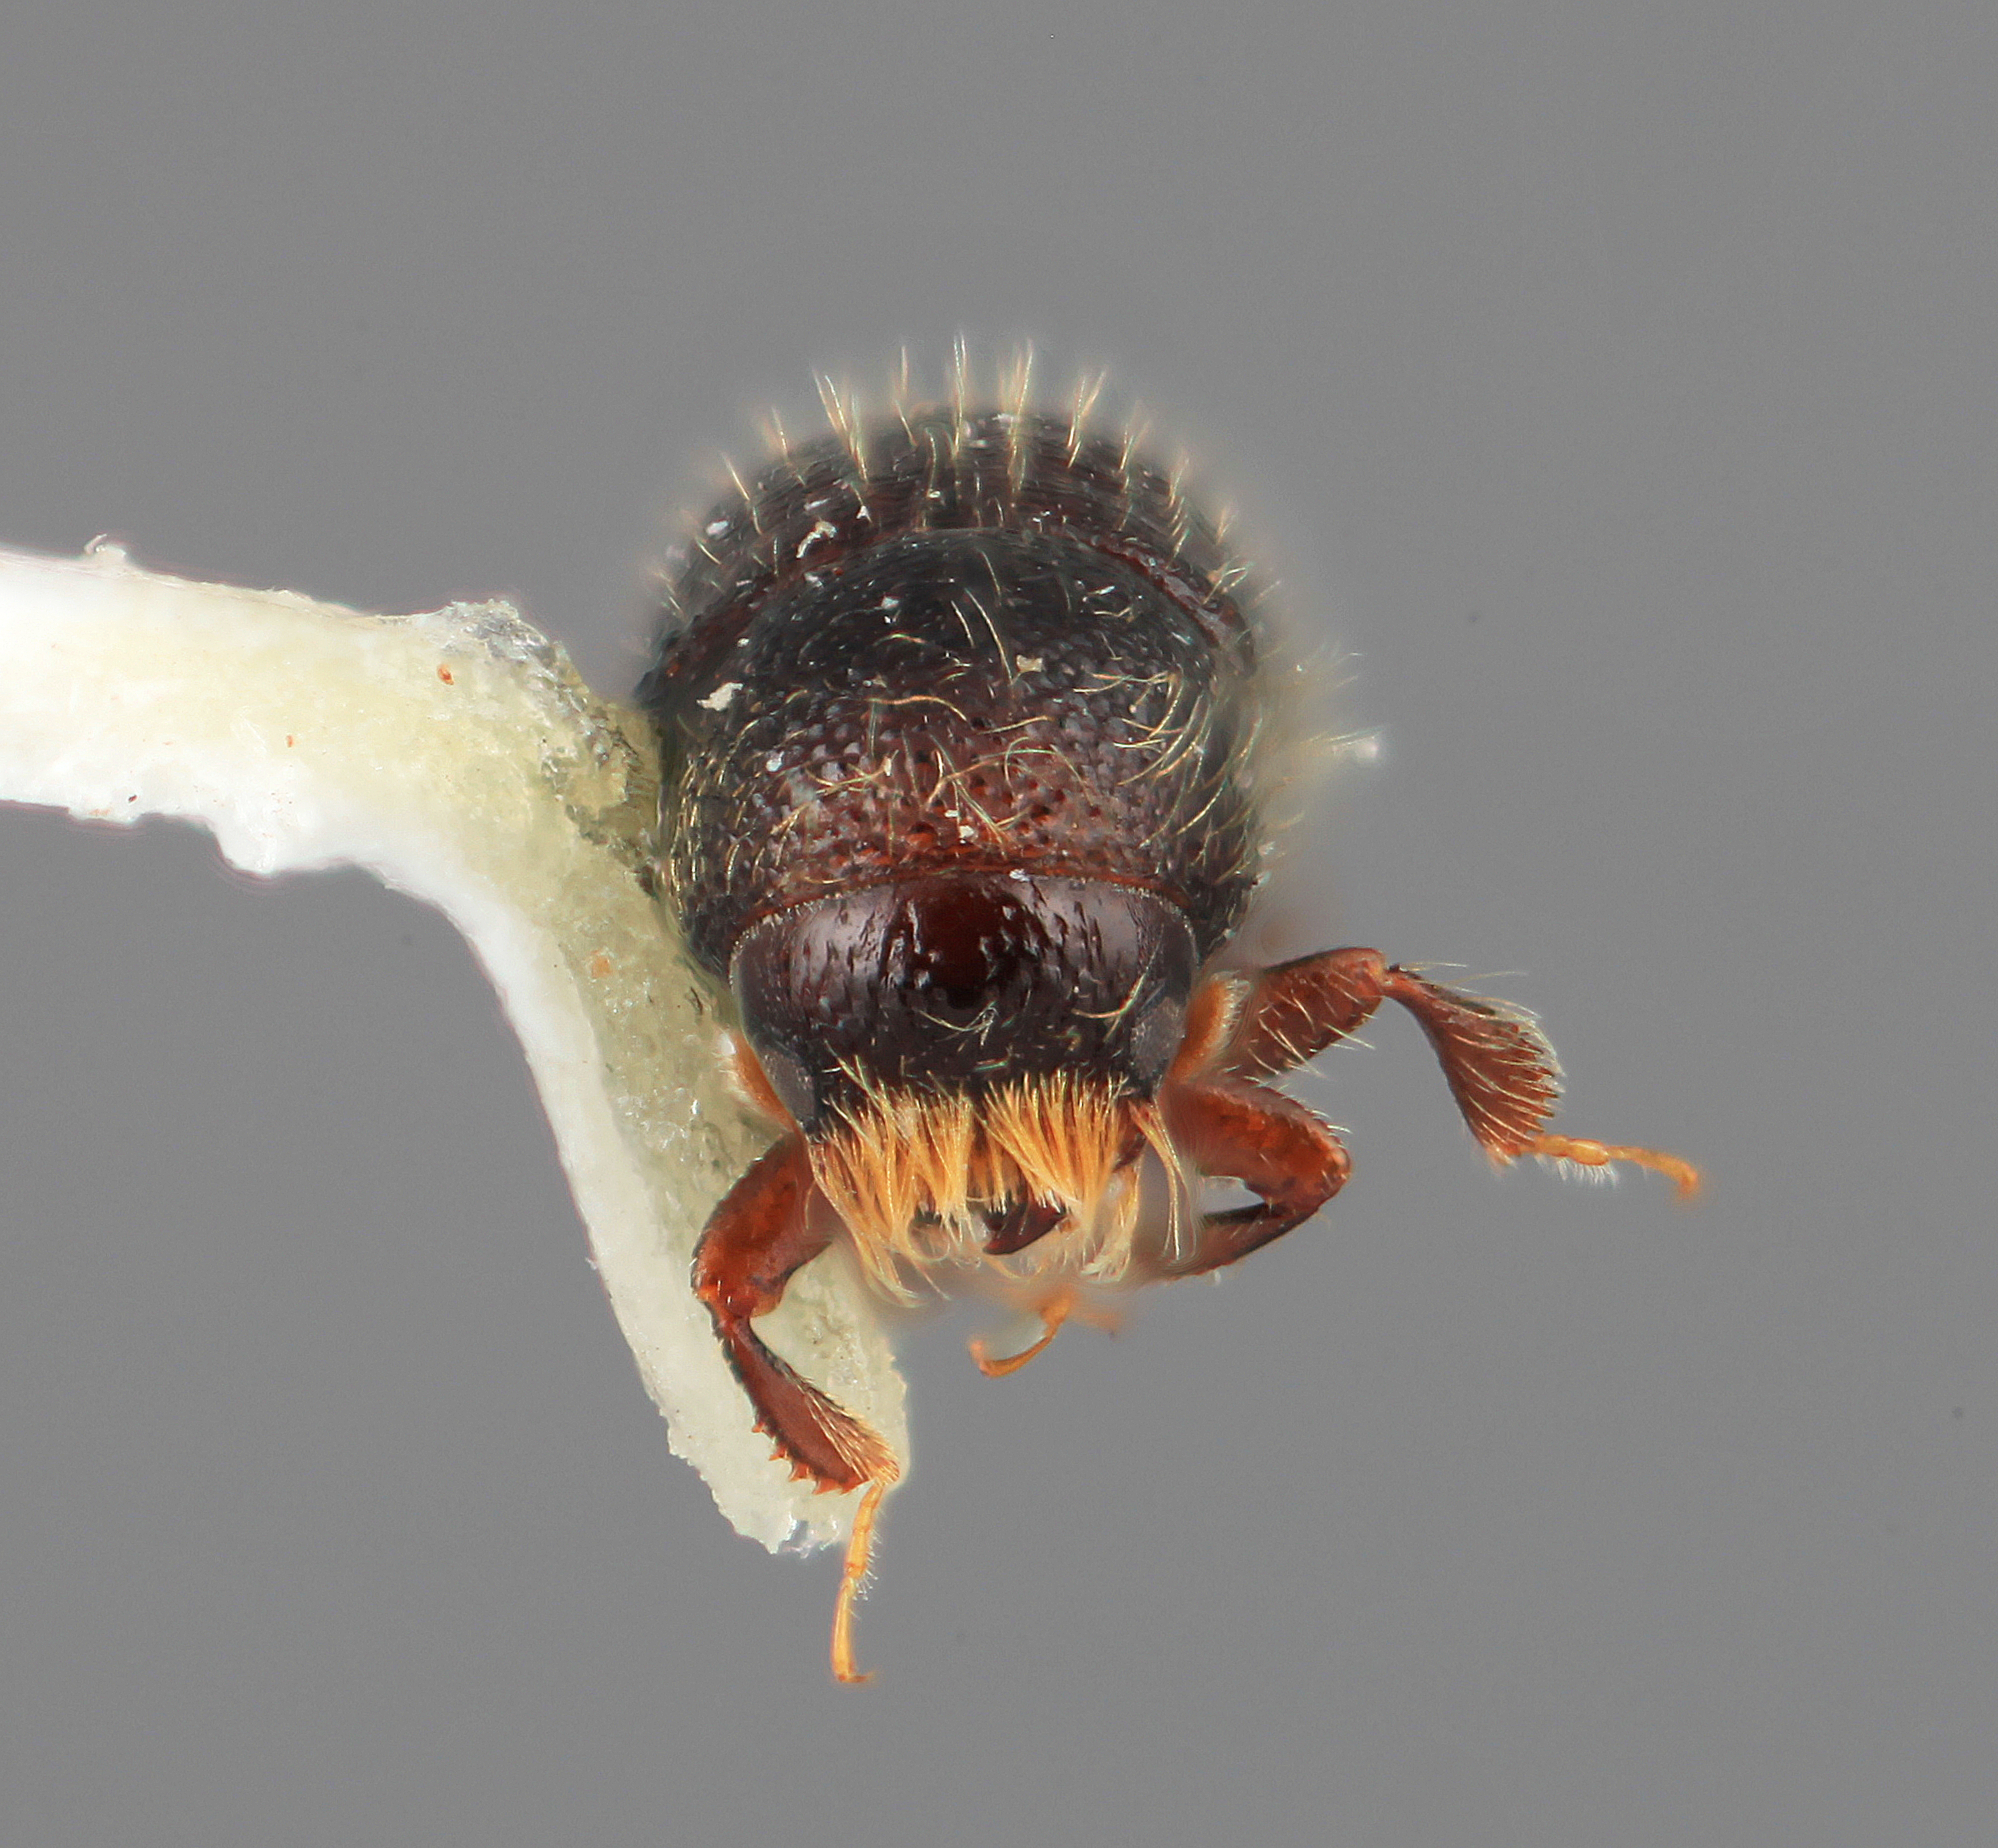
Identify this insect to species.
Dendrocranulus limitaris
